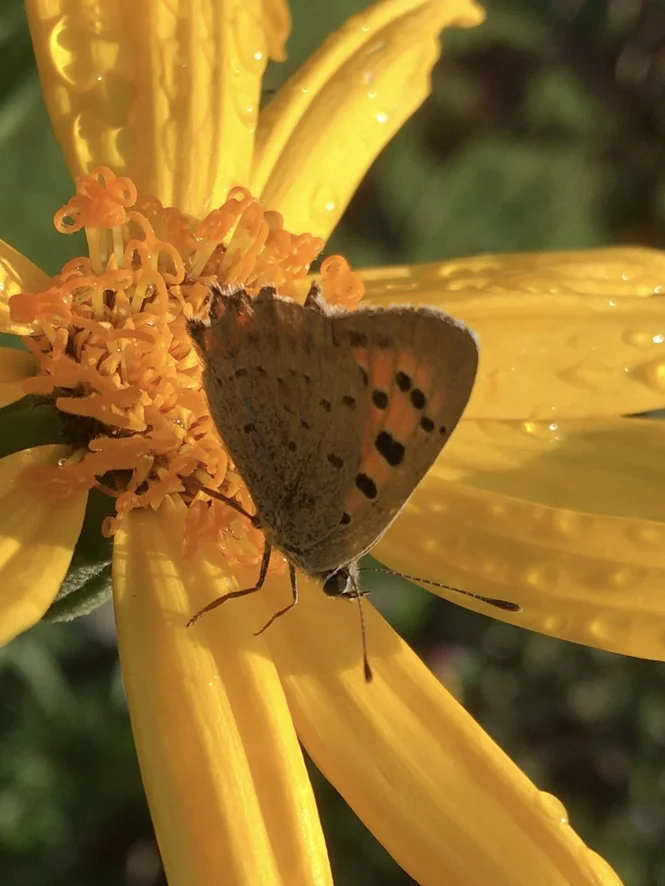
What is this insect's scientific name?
Lycaena phlaeas
